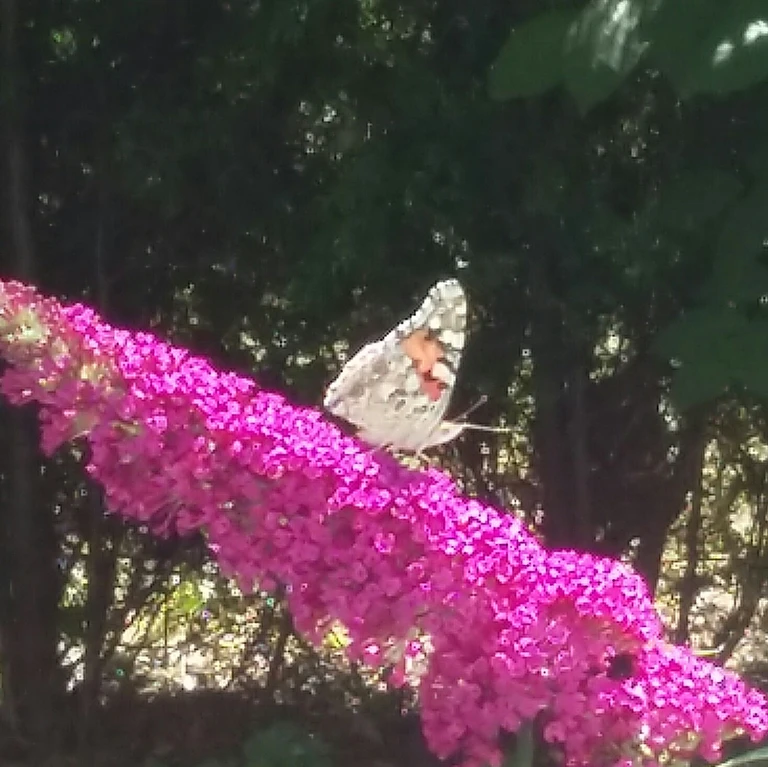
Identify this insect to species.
Vanessa cardui
